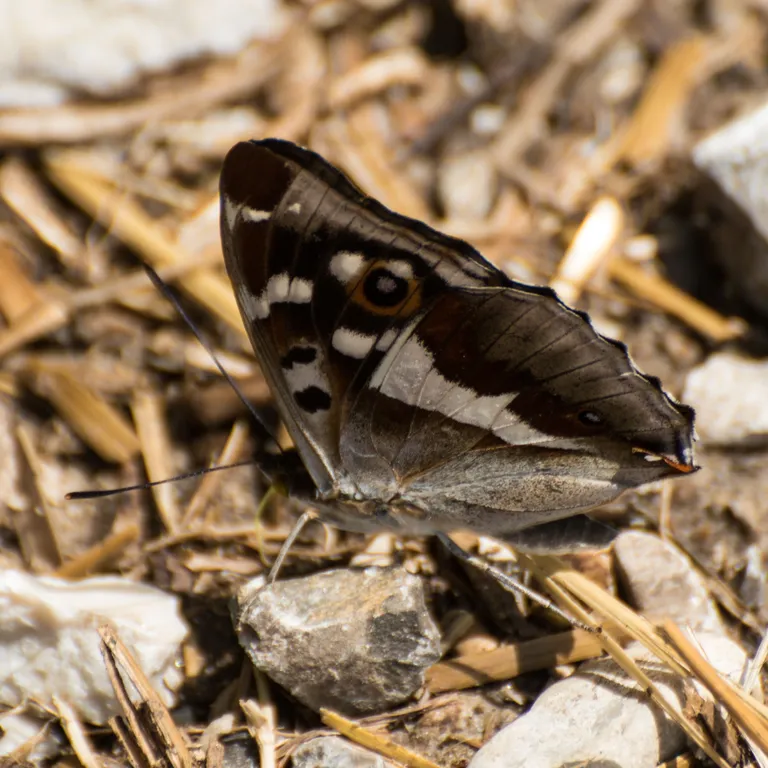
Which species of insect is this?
Apatura iris
